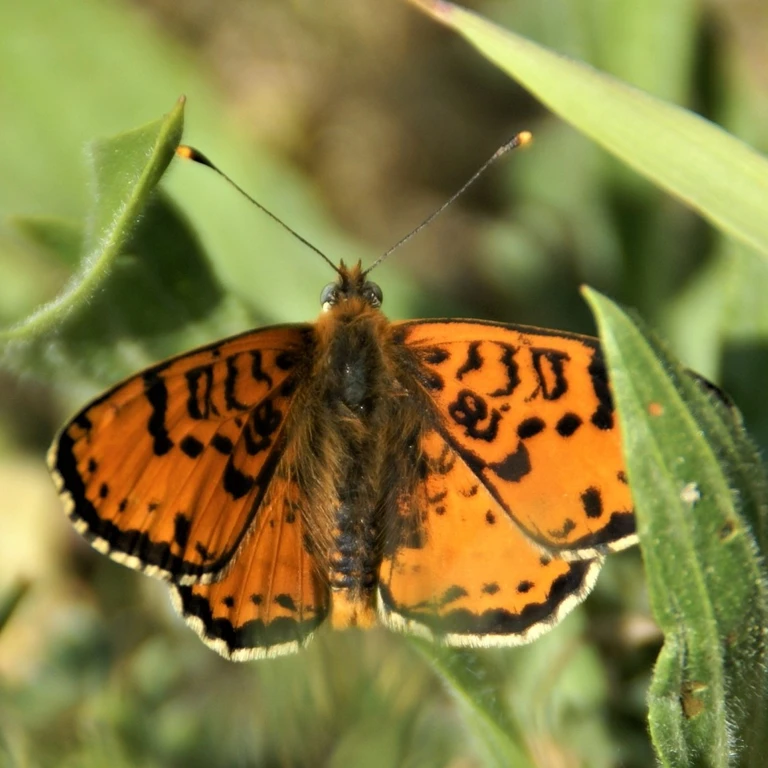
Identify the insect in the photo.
Melitaea didyma
